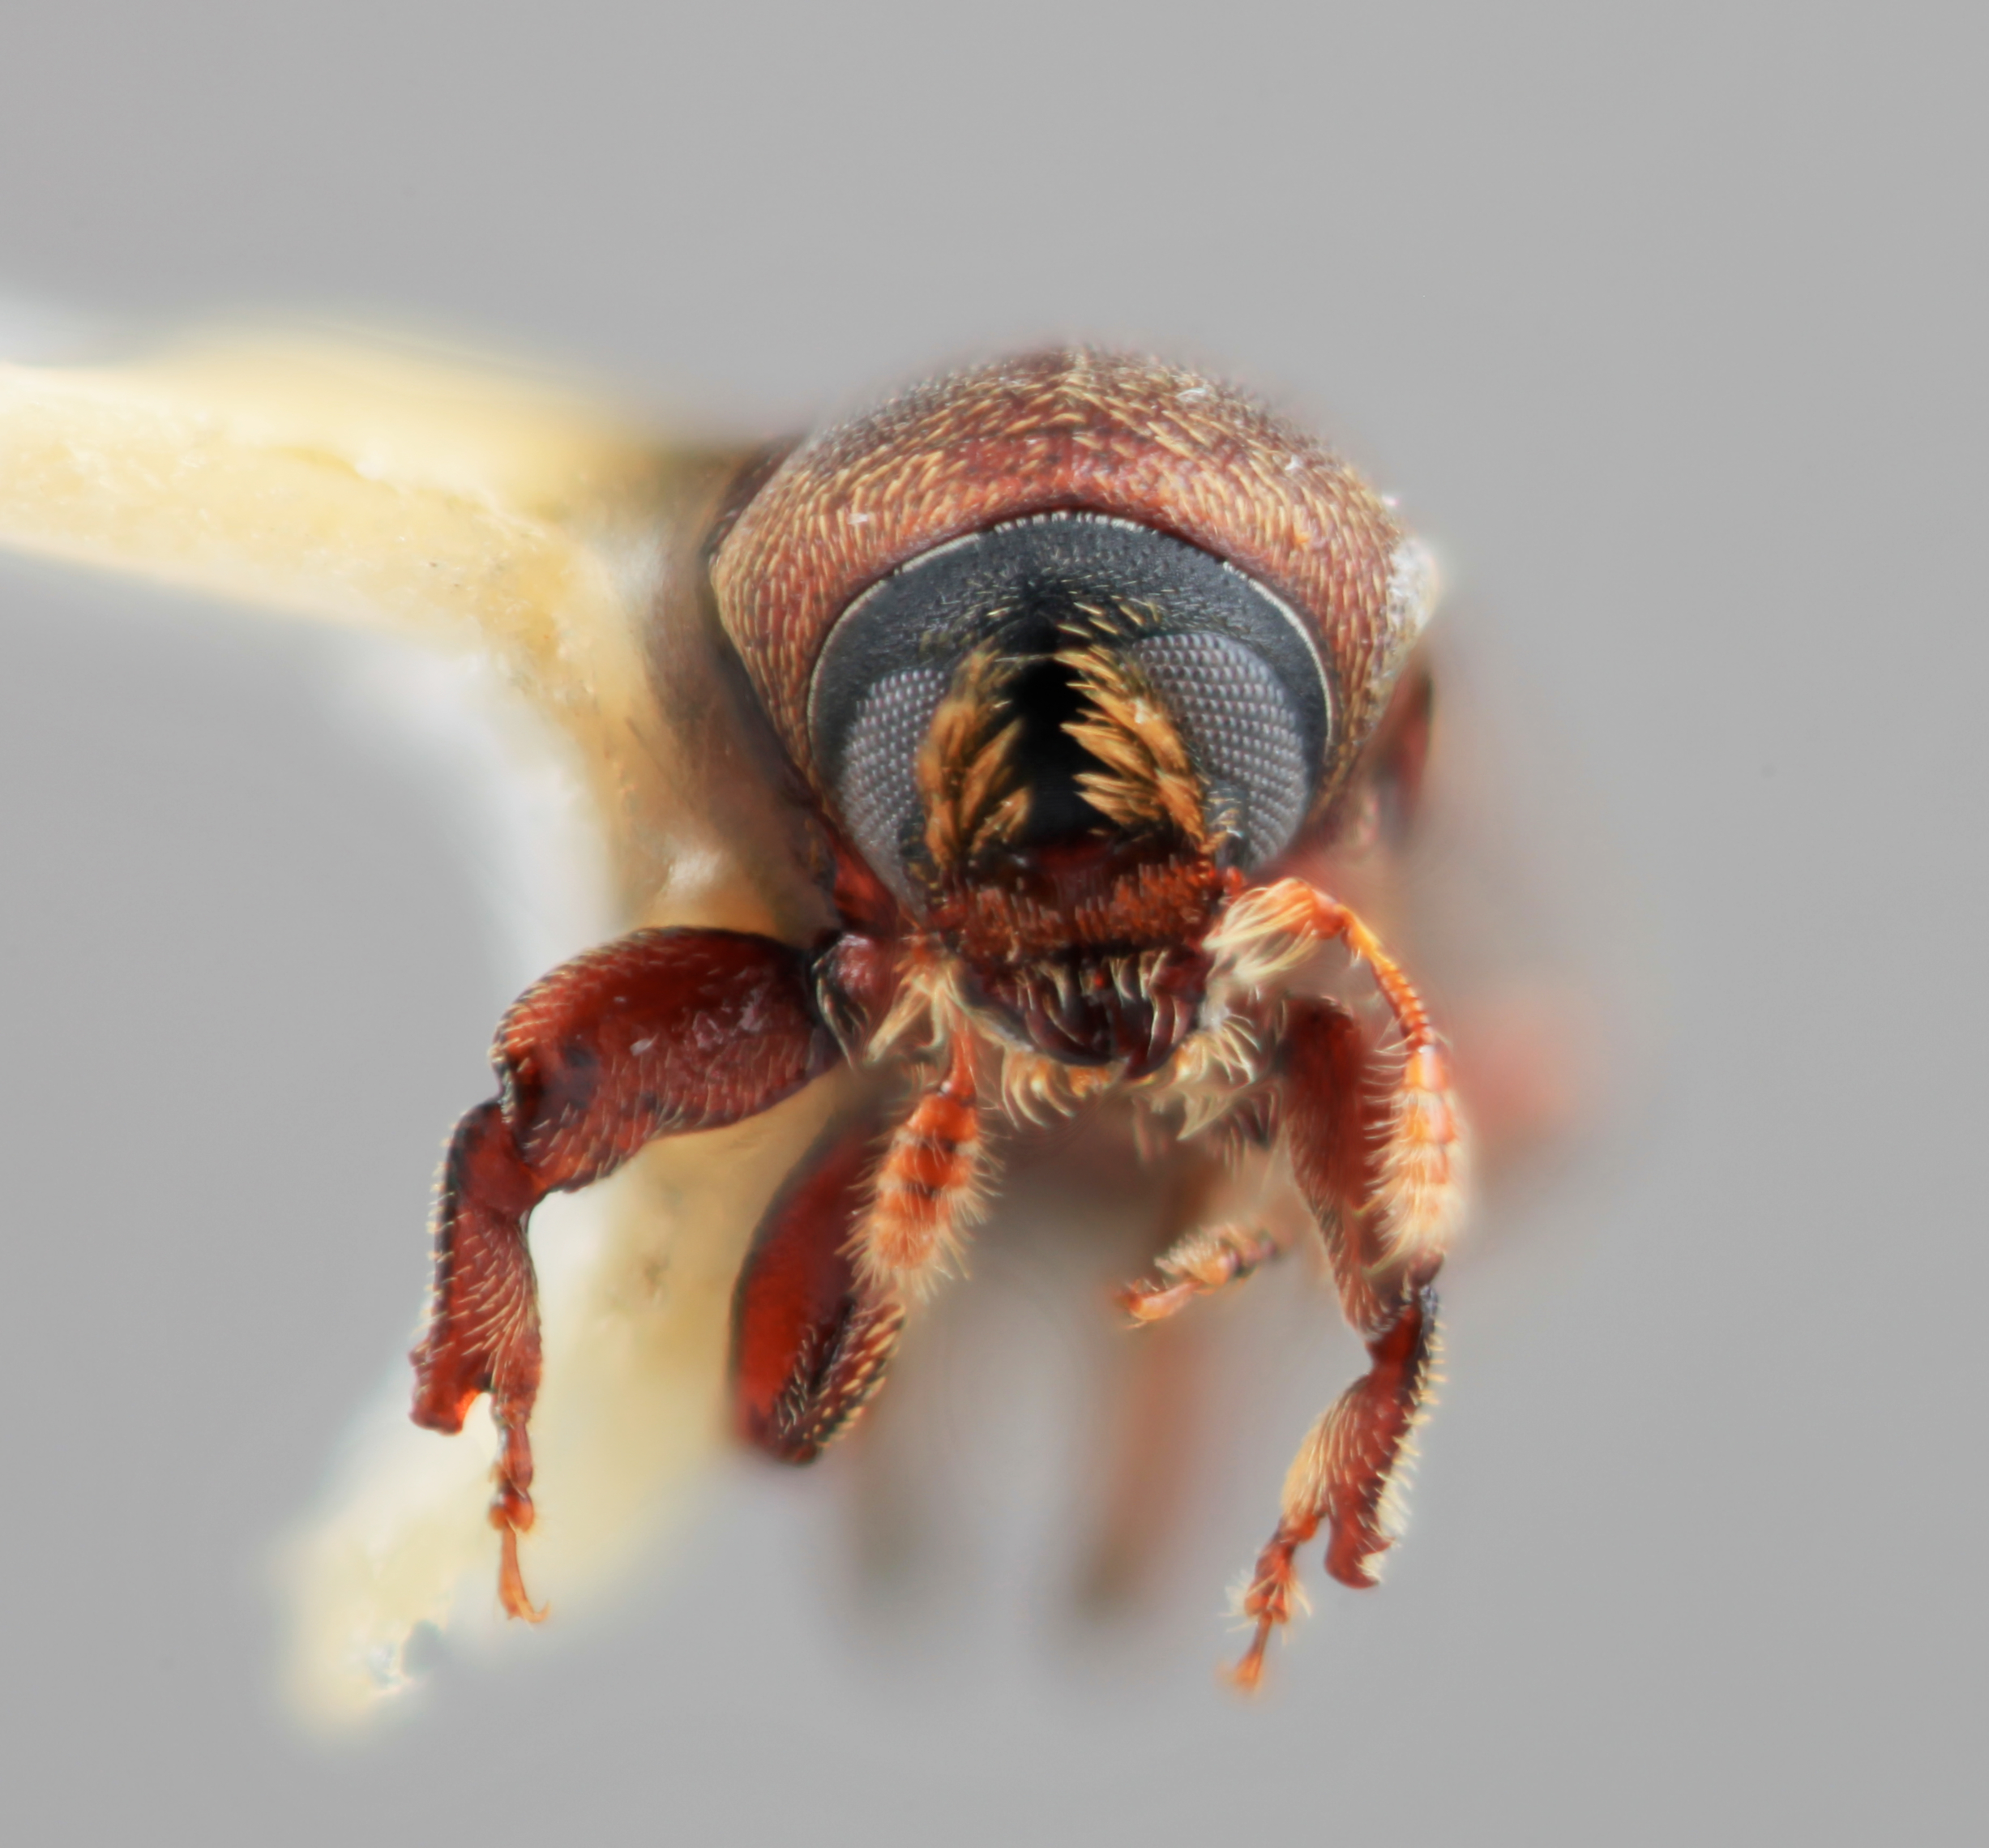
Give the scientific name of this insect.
Cnesinus adusticus
